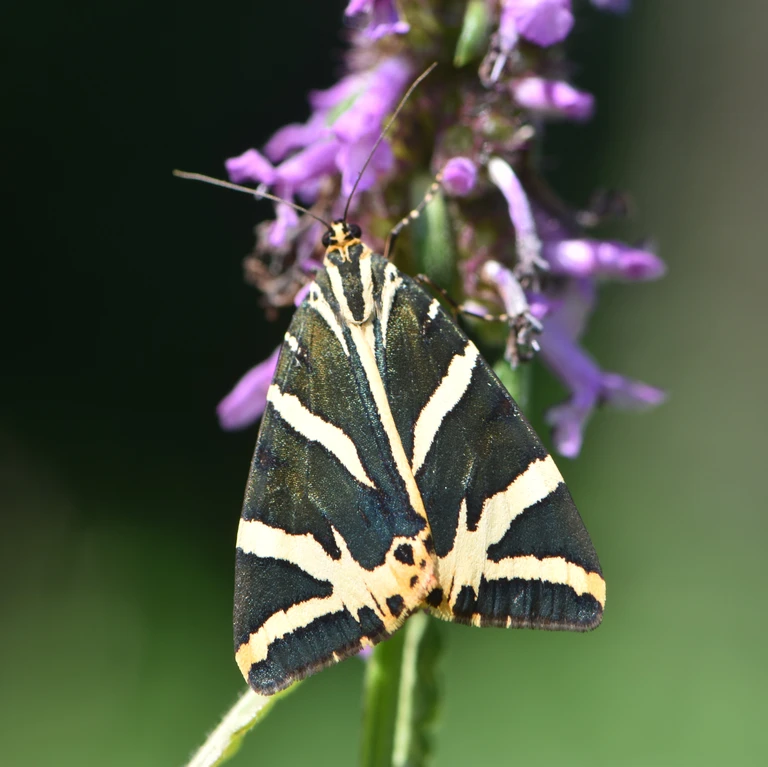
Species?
Euplagia quadripunctaria
